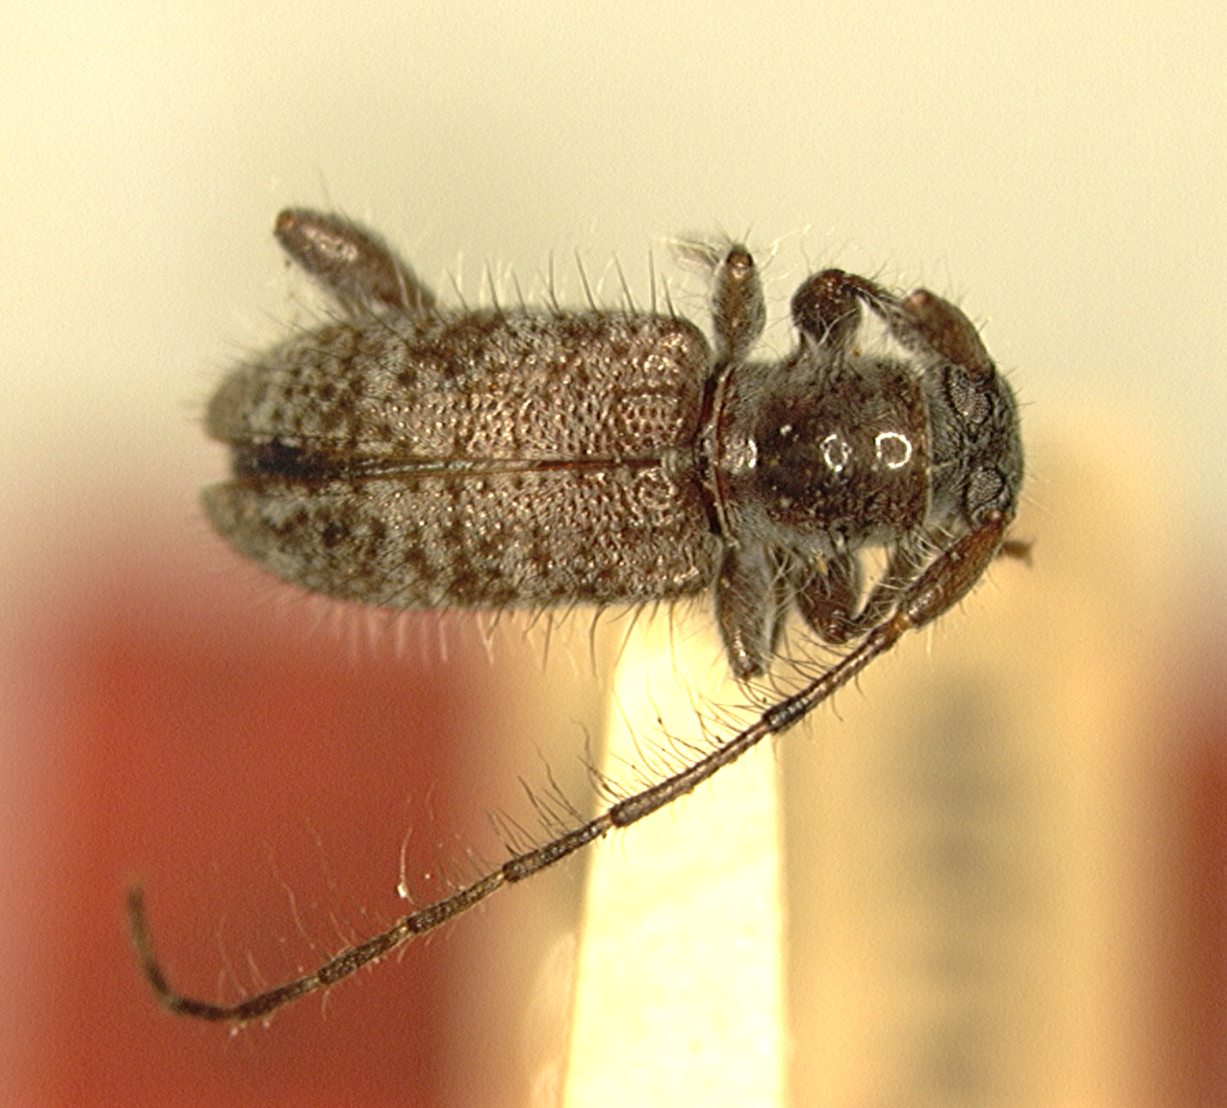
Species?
Enes spinosus
